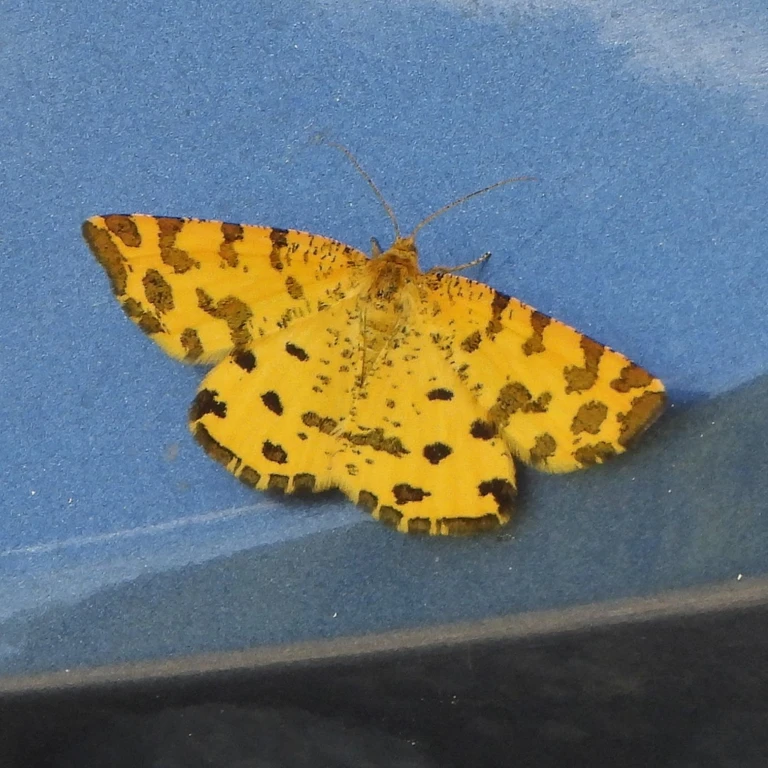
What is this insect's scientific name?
Pseudopanthera macularia
